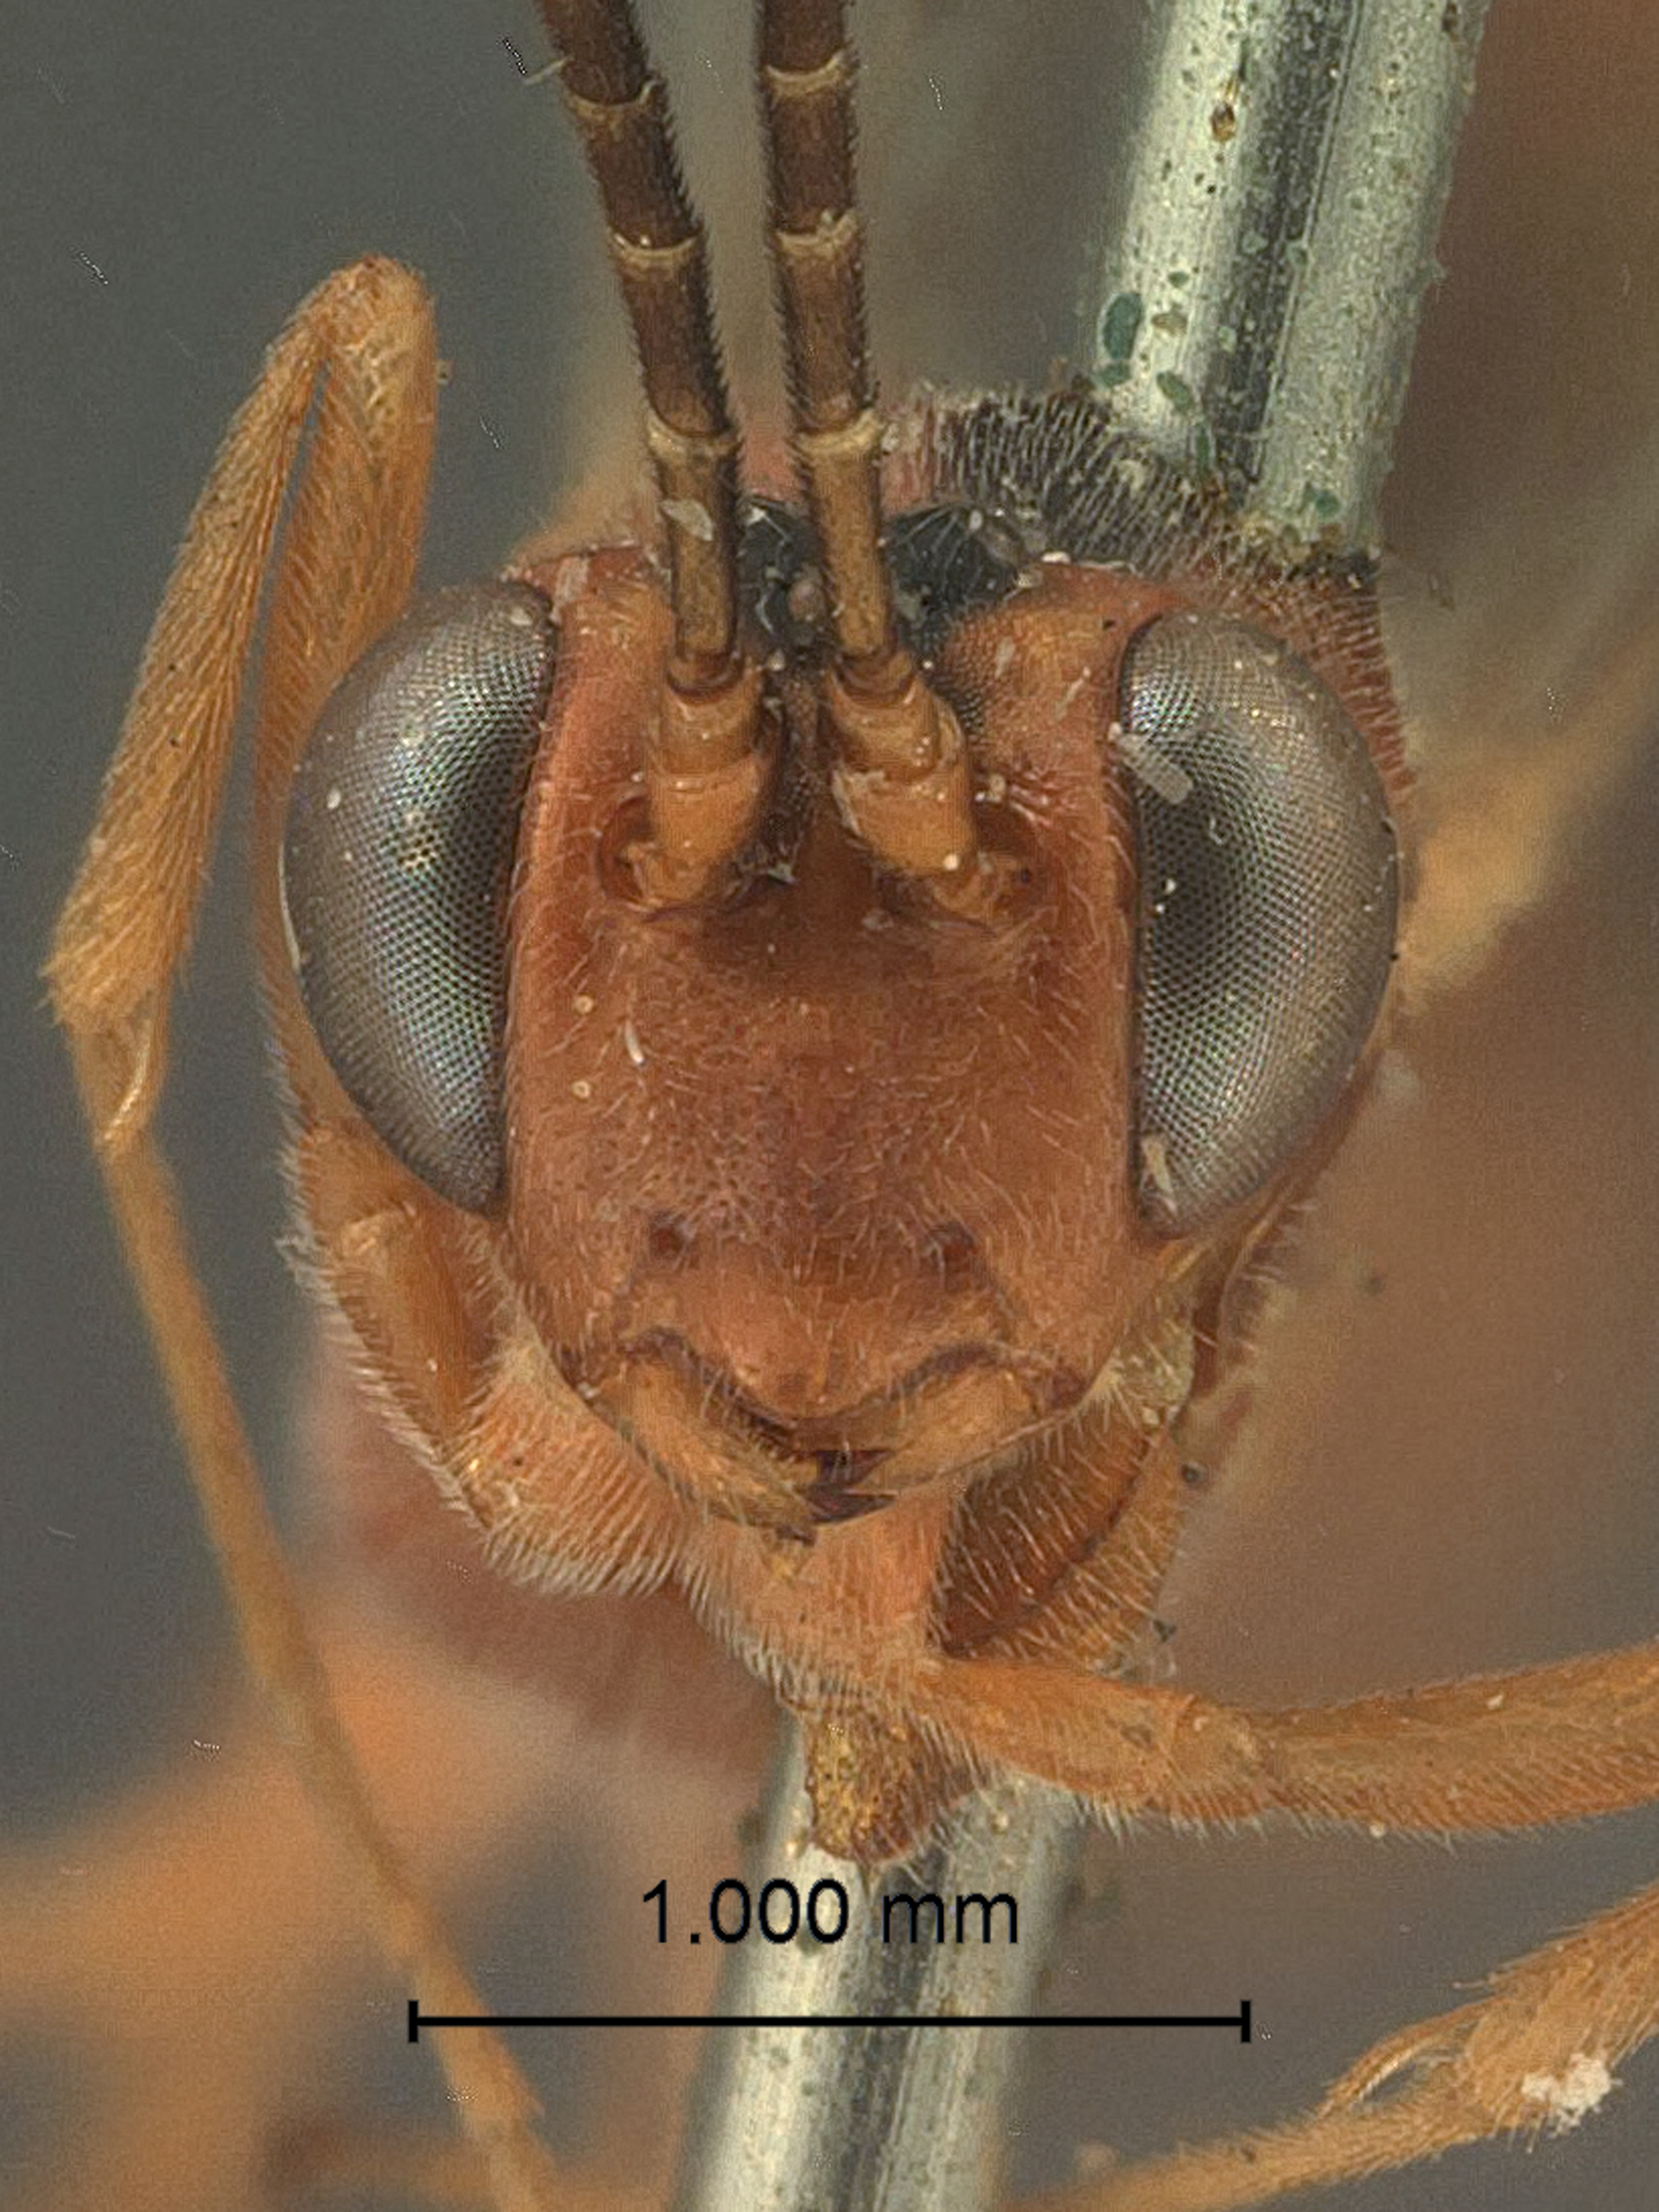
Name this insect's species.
Cremastus ruficeps
